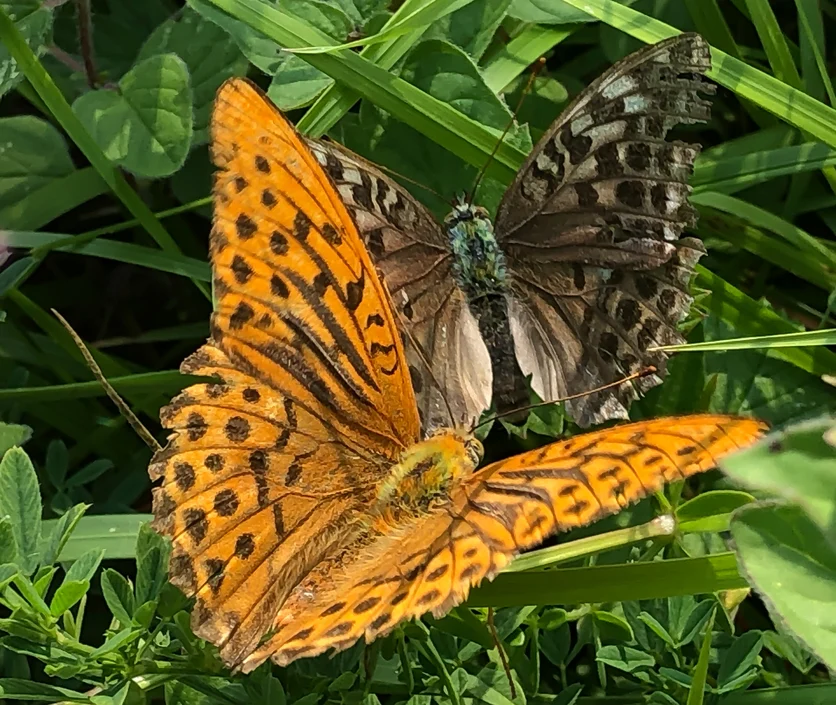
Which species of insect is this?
Argynnis paphia
